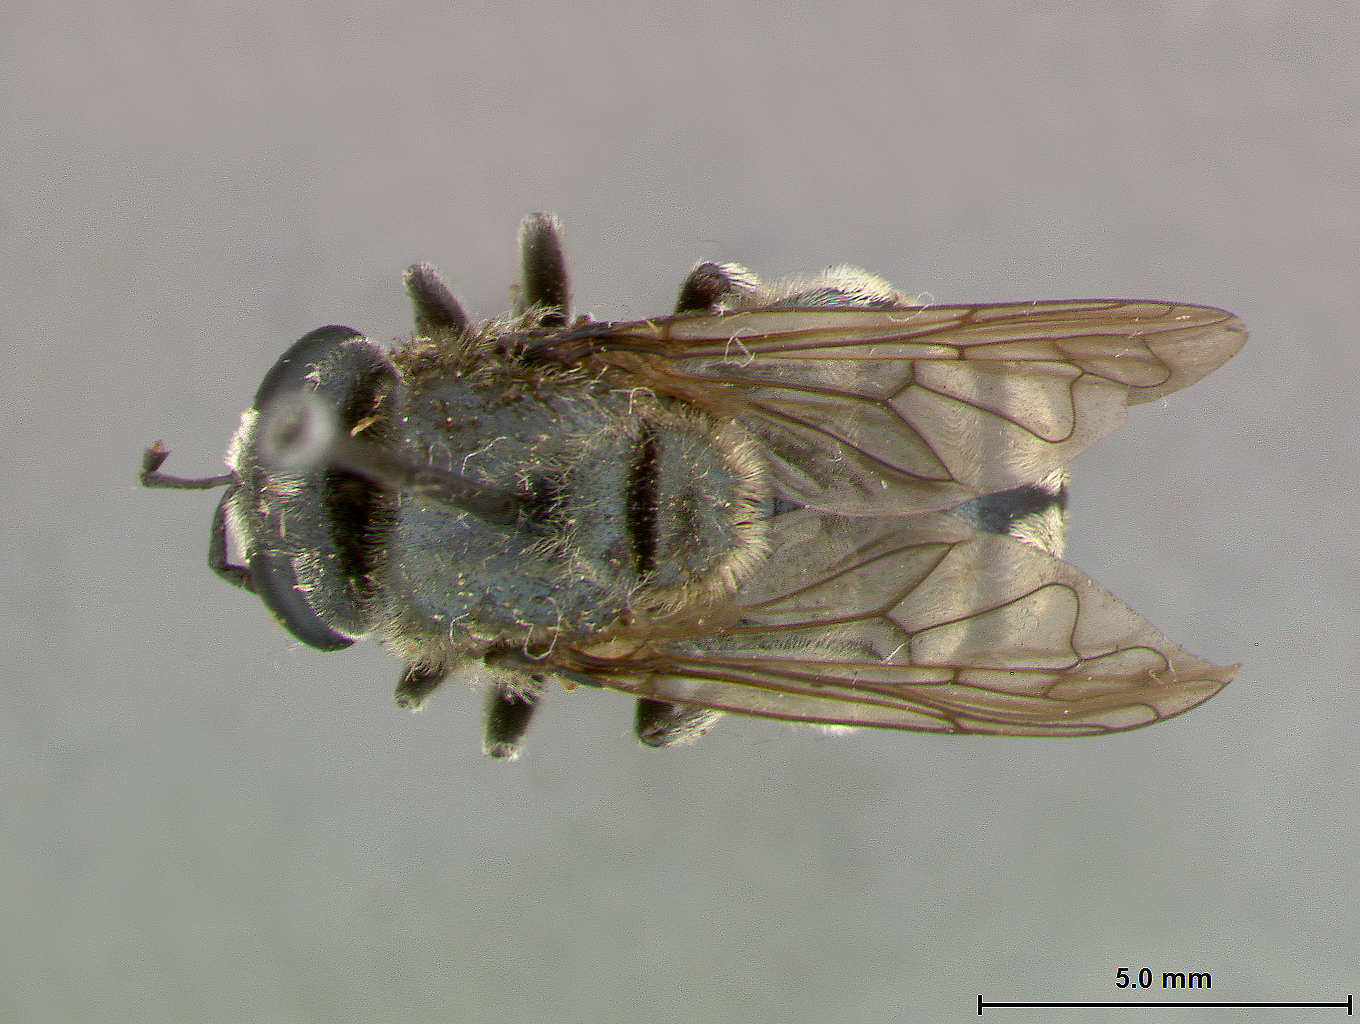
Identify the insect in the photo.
Microdon ocellaris
